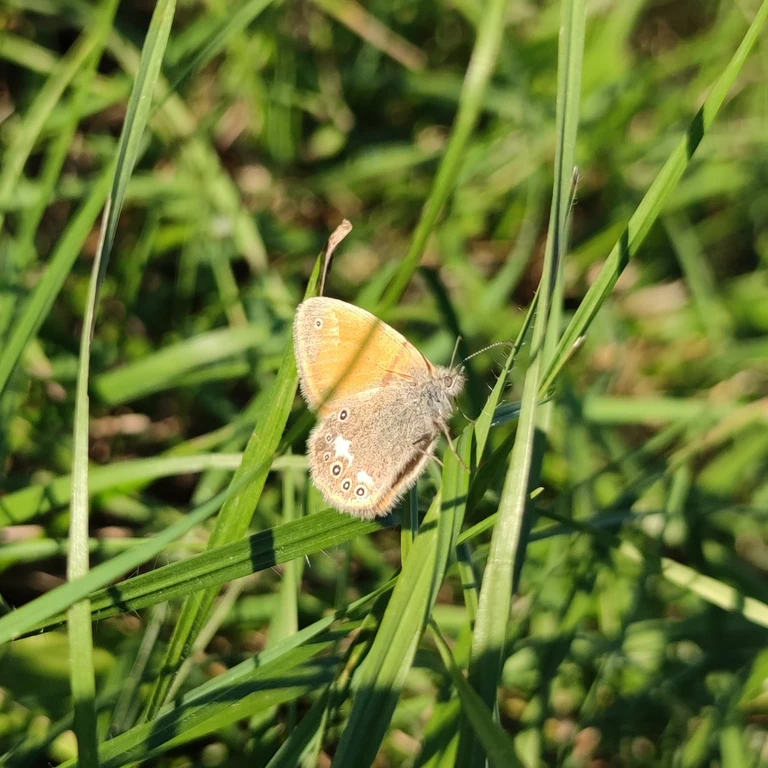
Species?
Coenonympha glycerion (also Coenonympha iphis)
